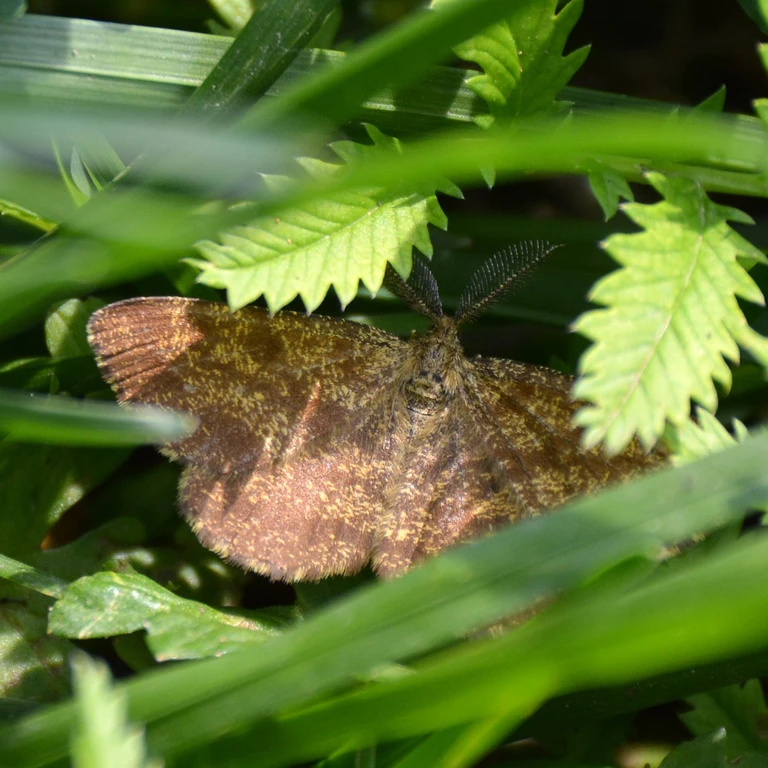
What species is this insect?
Ematurga atomaria
